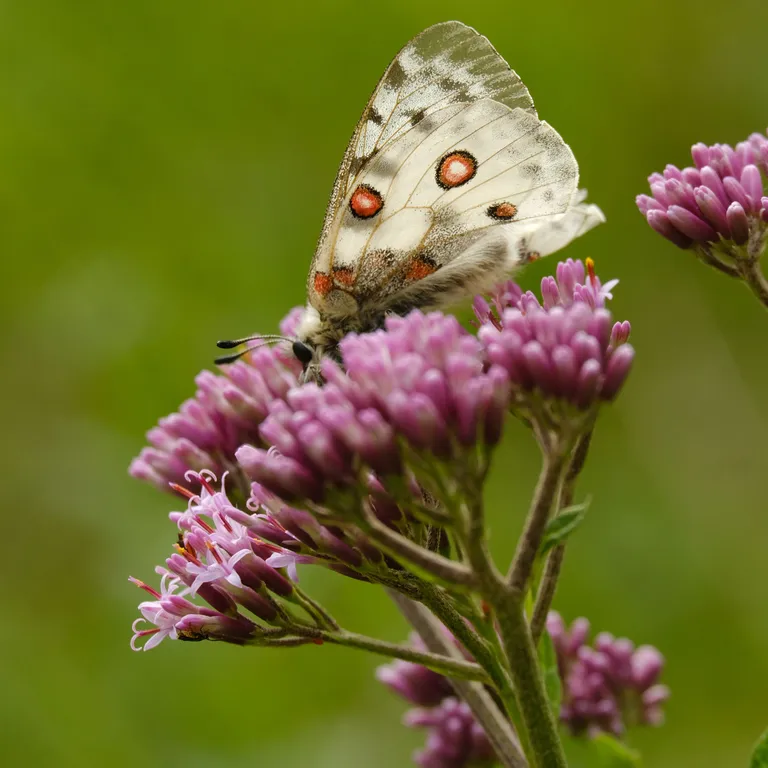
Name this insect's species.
Parnassius apollo
